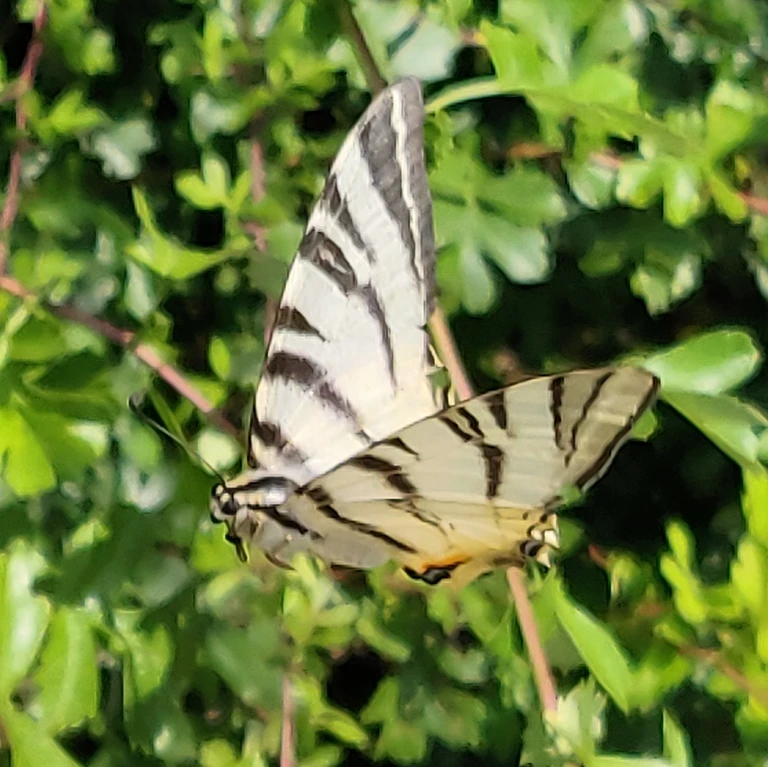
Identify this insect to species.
Iphiclides podalirius
